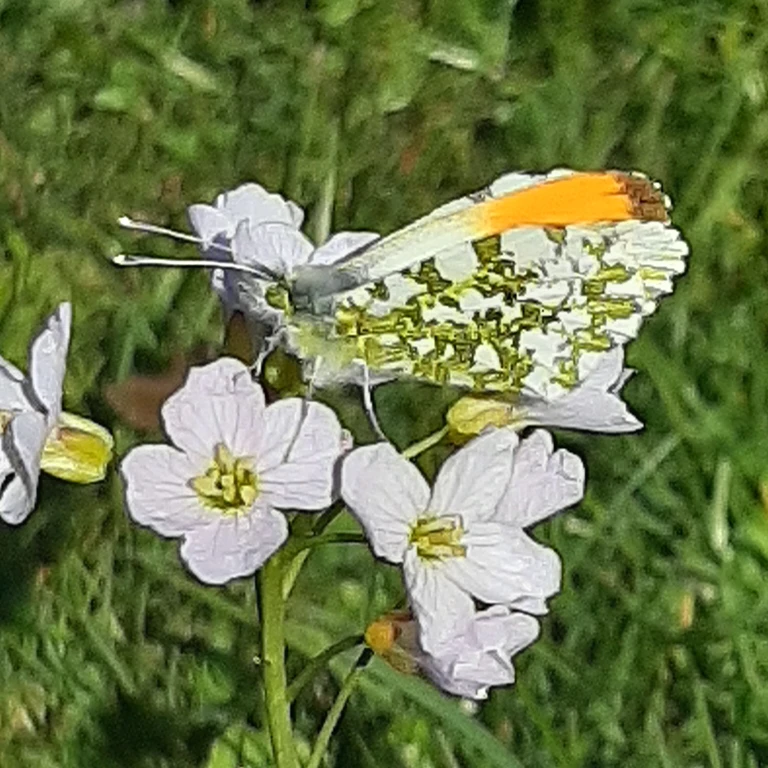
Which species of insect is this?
Anthocharis cardamines
